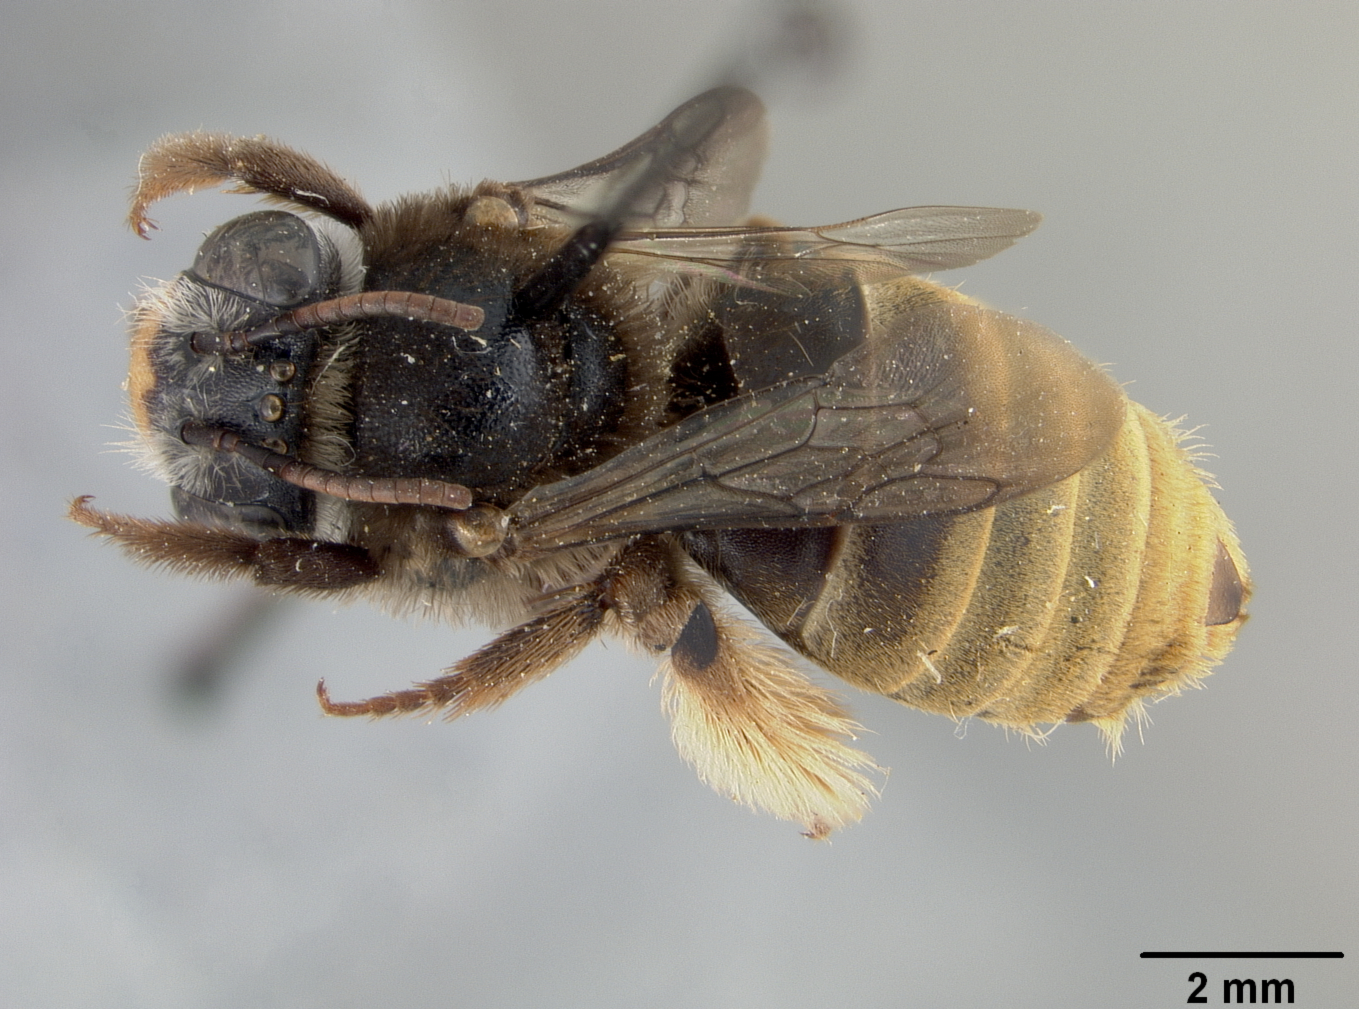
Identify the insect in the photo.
Exomalopsis fulvotecta
